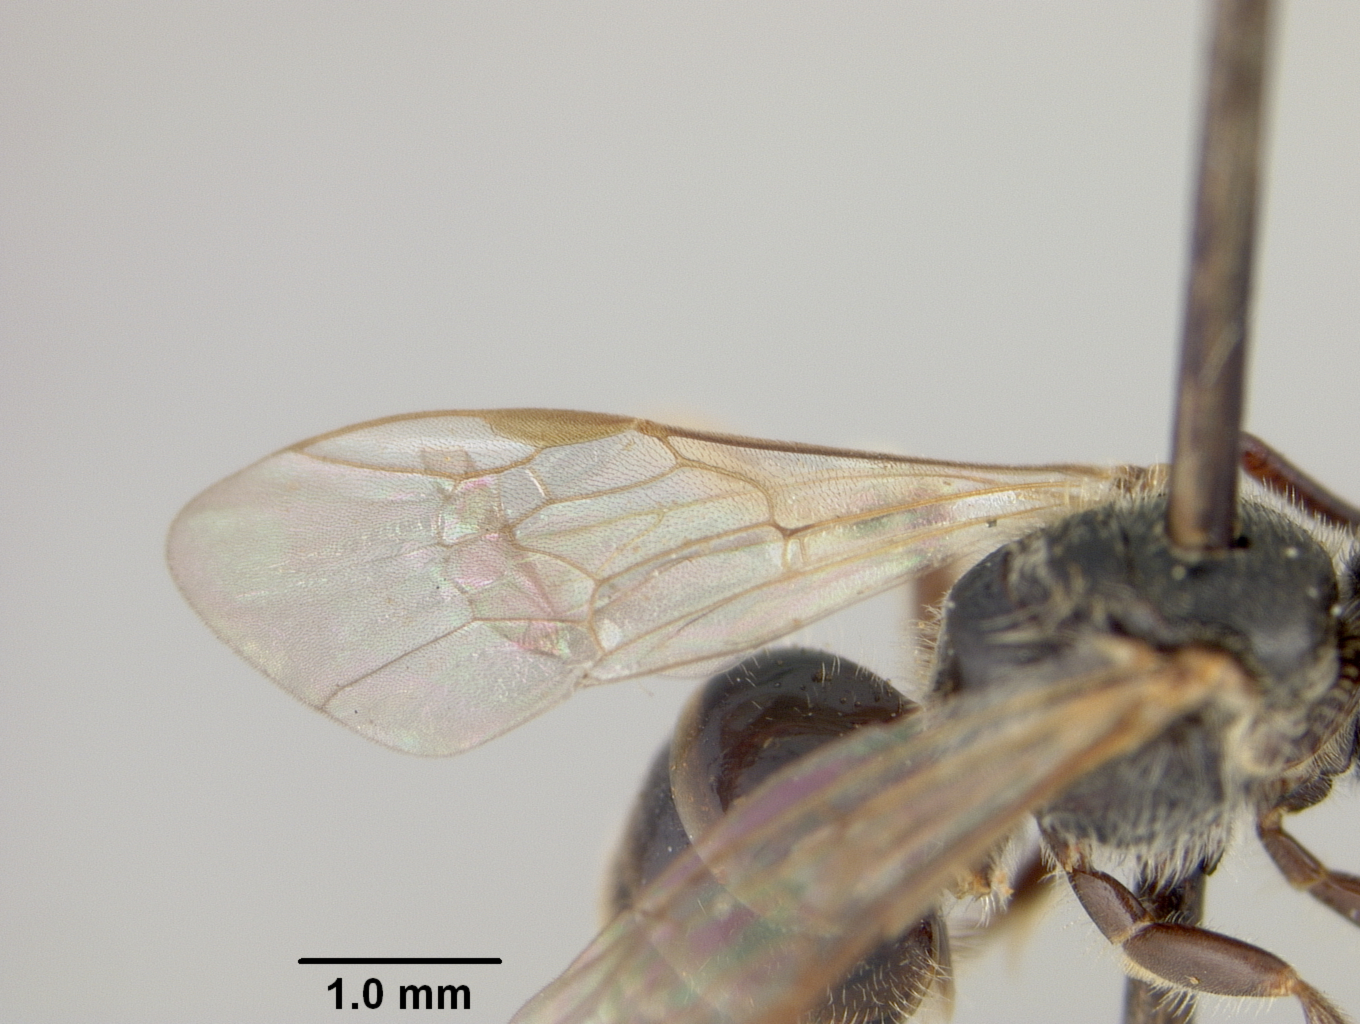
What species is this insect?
Halictus transpositus
